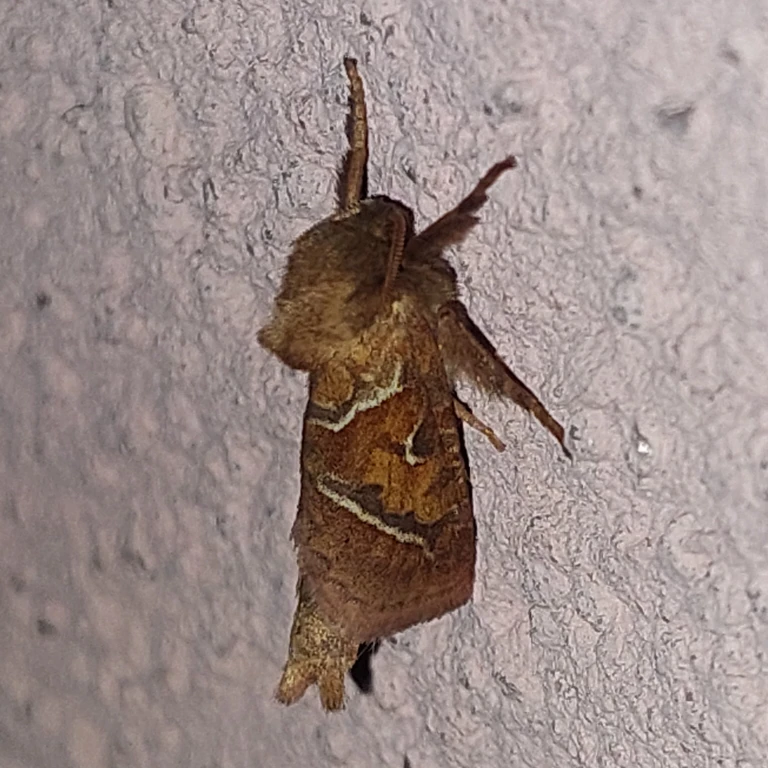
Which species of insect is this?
Triodia sylvina
